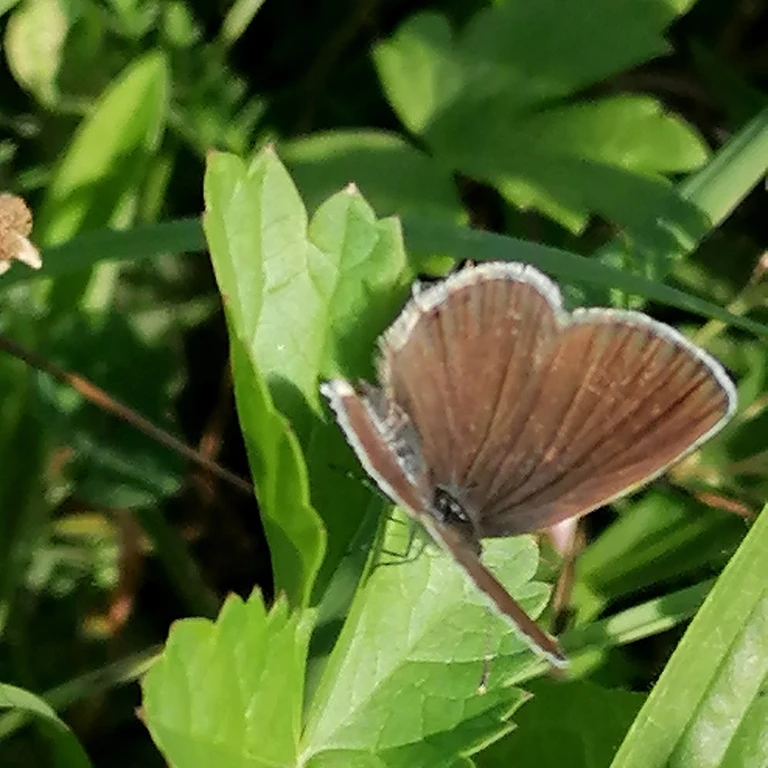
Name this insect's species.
Cupido argiades (also Elkalyce argiades)
